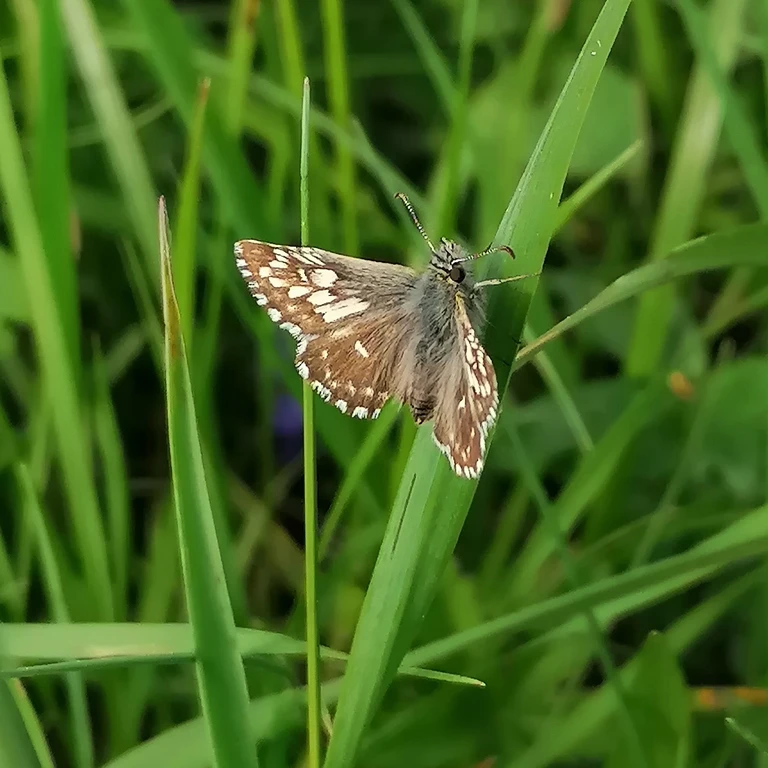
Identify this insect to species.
Pyrgus malvae
